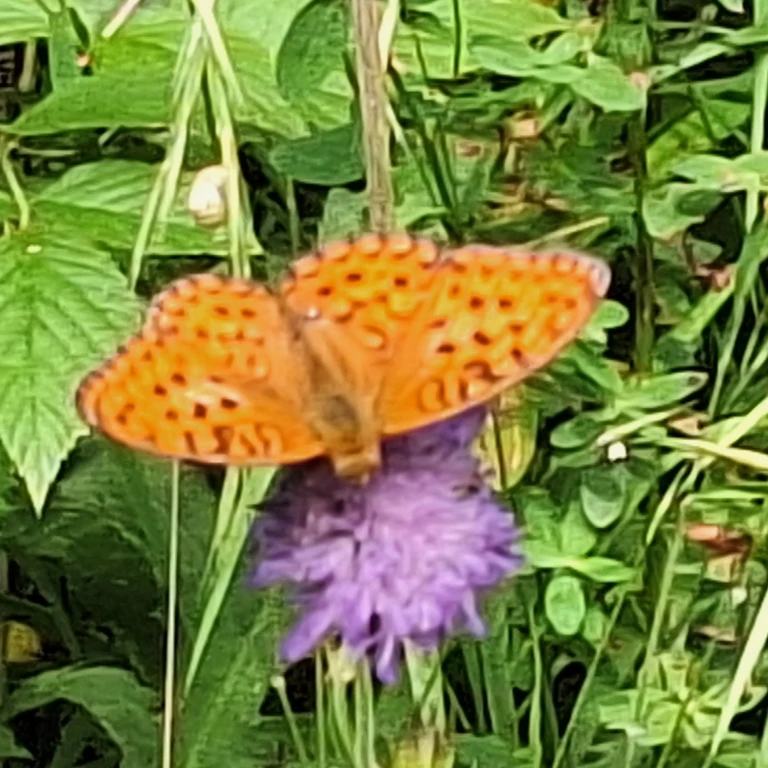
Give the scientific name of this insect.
Fabriciana adippe
